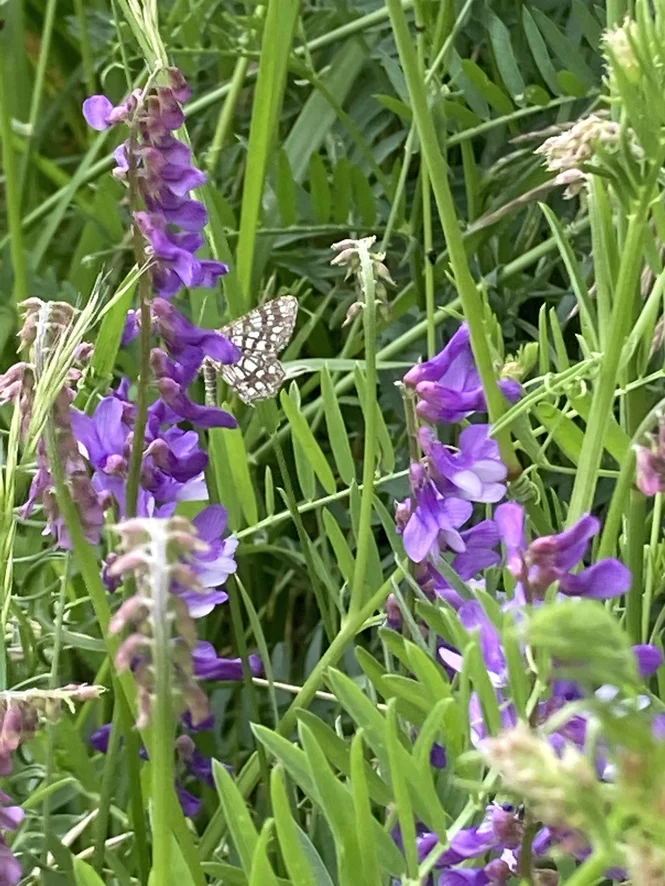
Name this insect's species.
Chiasmia clathrata
